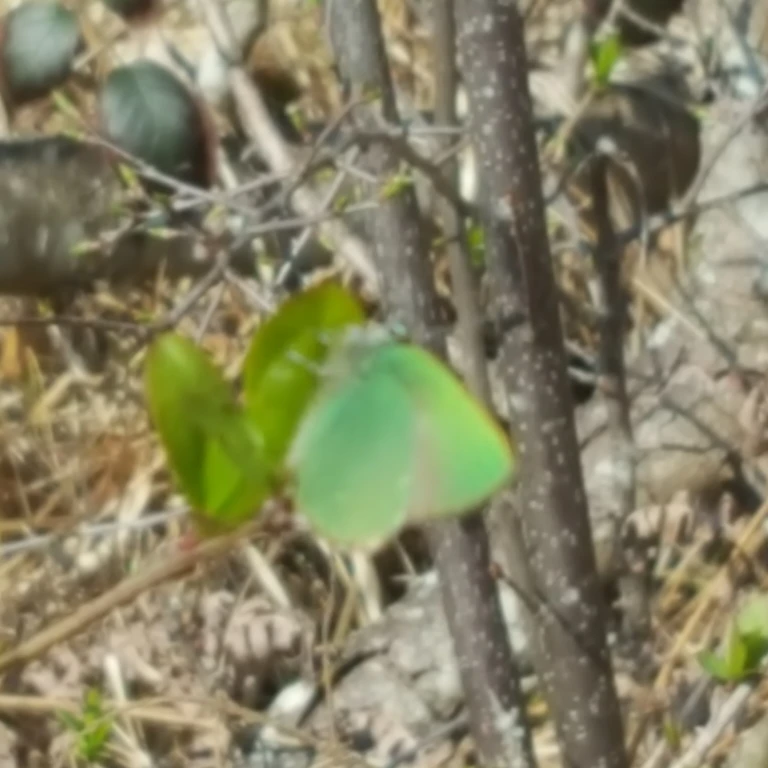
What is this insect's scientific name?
Callophrys rubi
